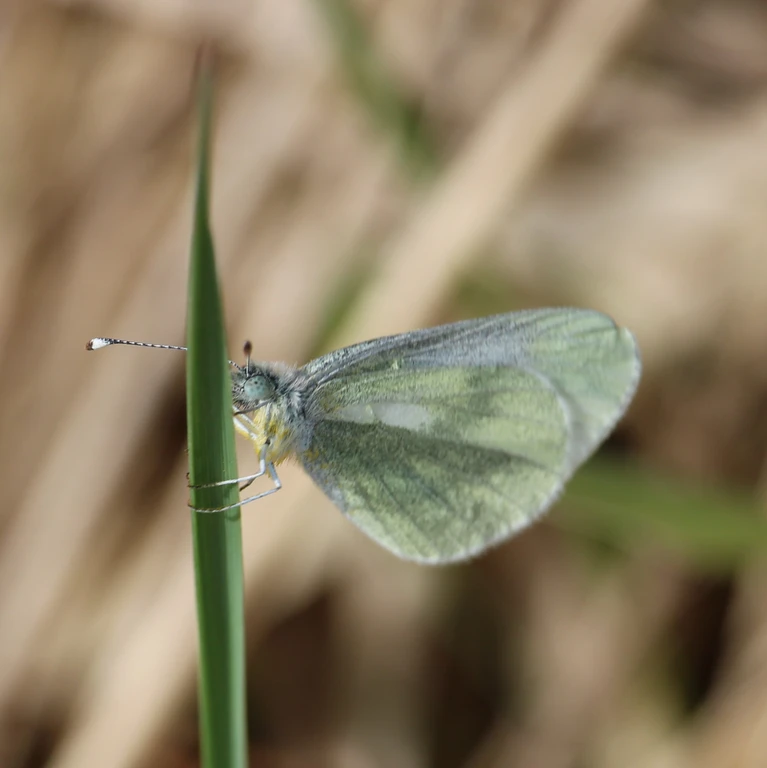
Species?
Leptidea sinapis/juvernica
